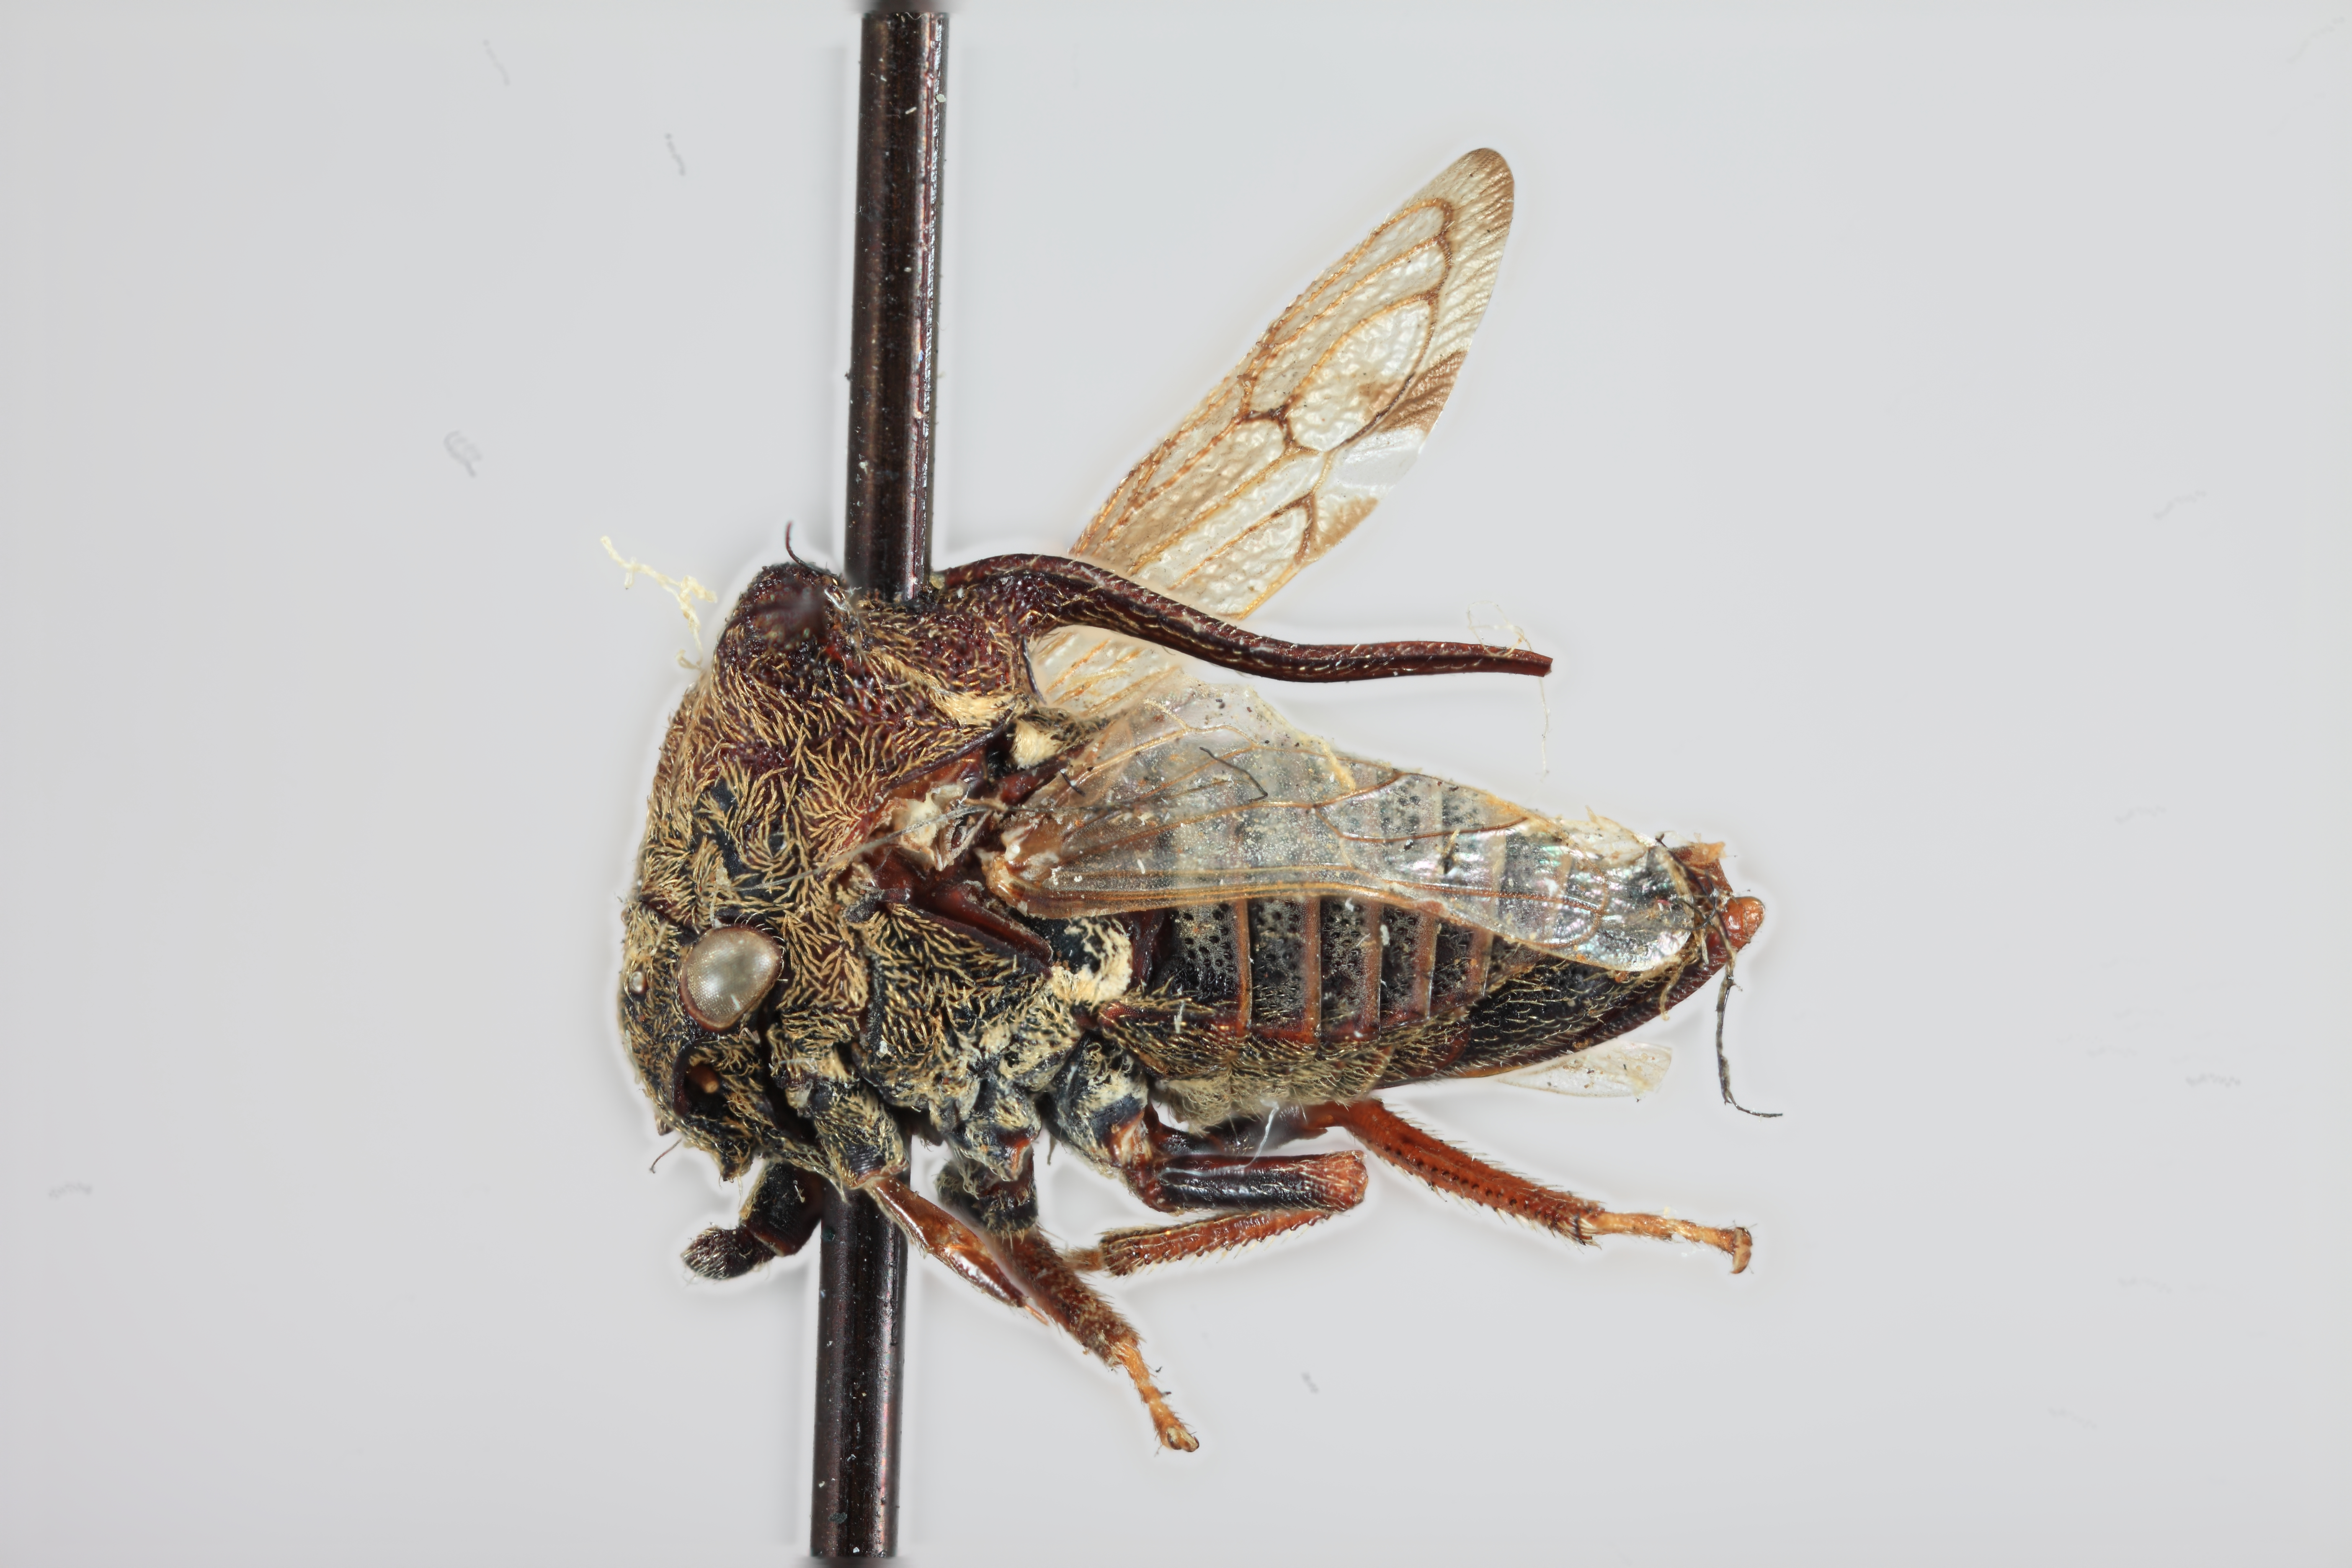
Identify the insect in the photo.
Anchonoides minutus
